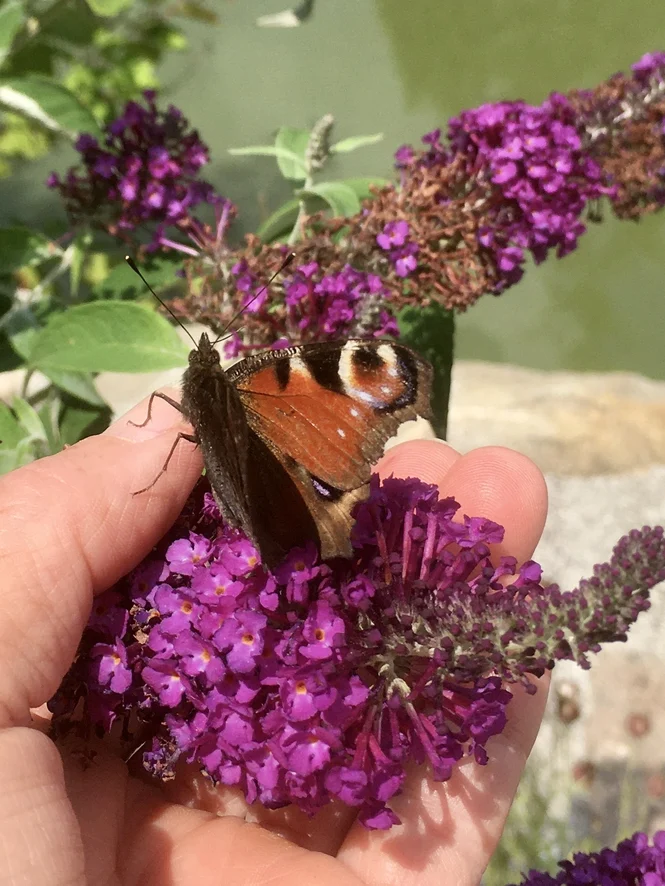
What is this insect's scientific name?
Aglais io
